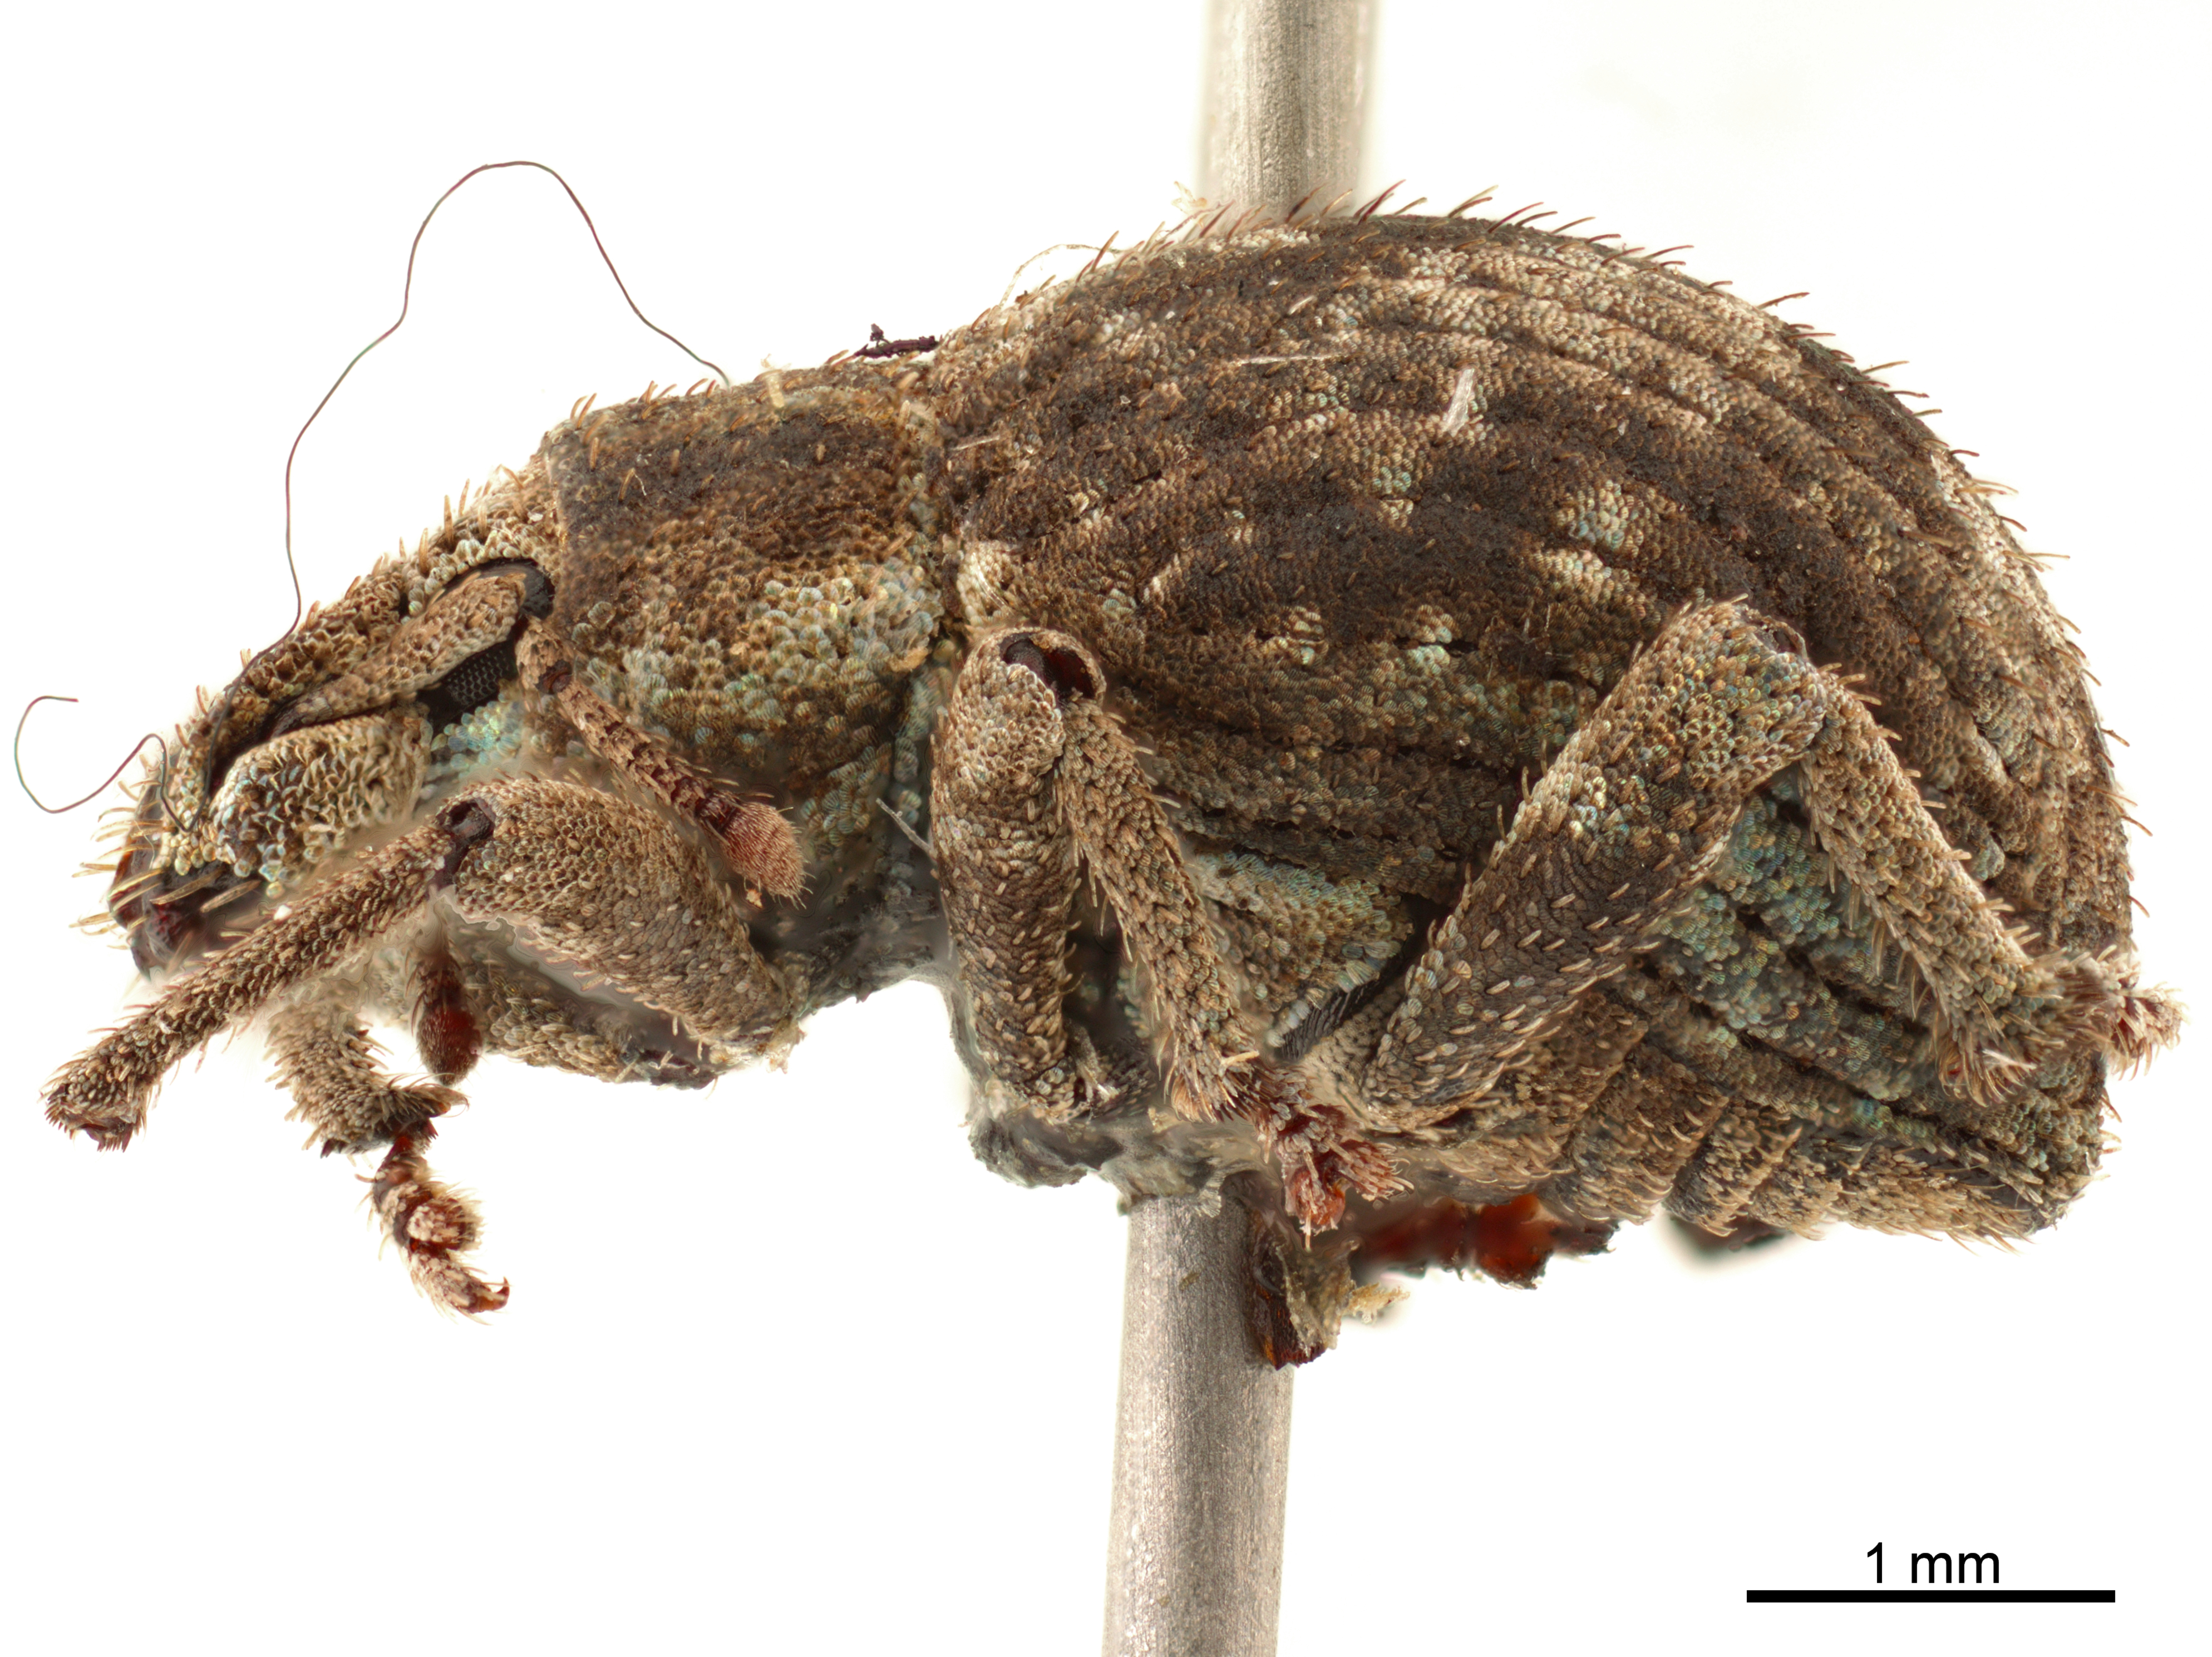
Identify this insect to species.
Pseudocneorhinus bifasciatus (also Callirhopalus bifasciatus)
